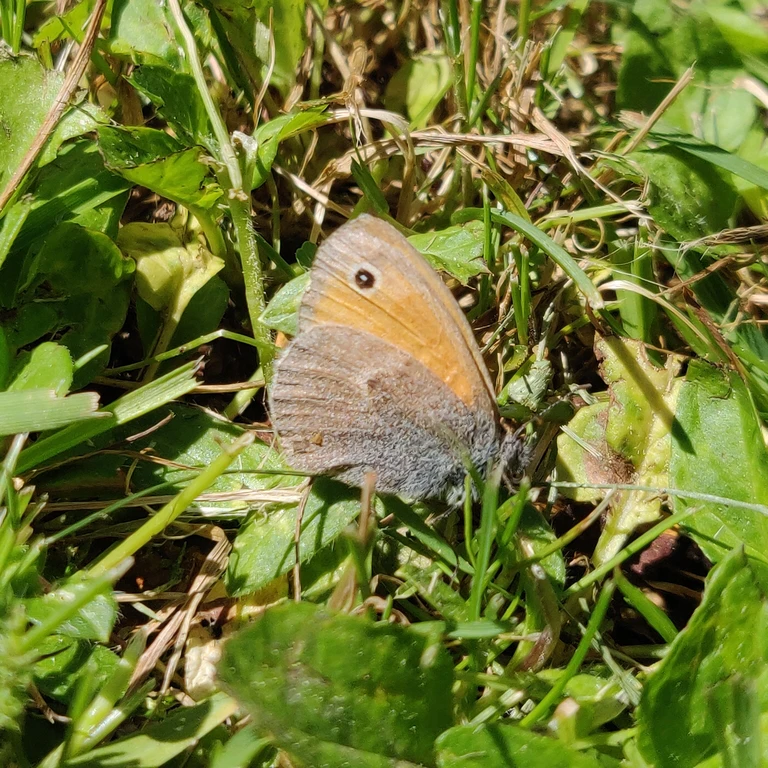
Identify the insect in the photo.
Coenonympha pamphilus
